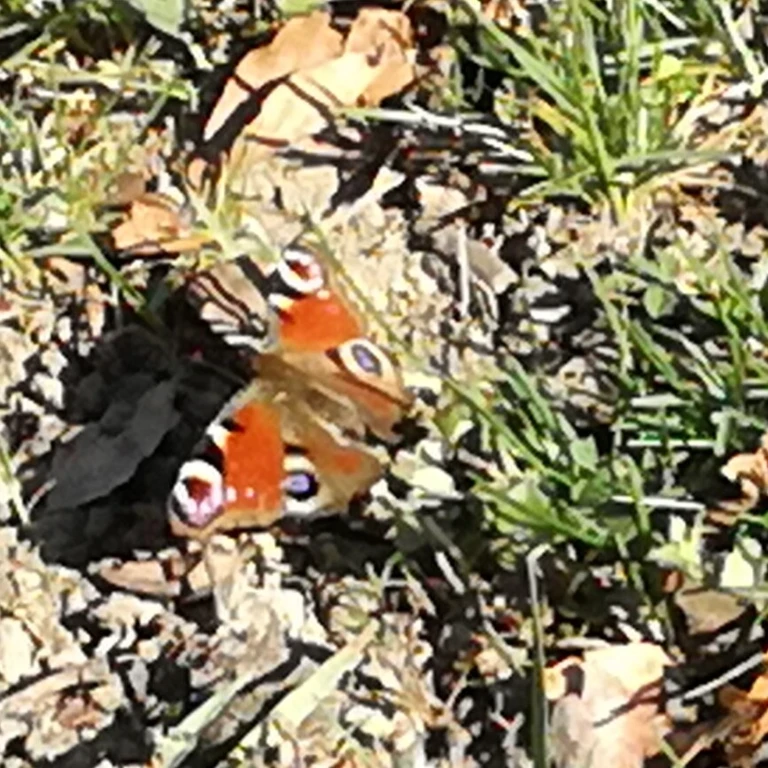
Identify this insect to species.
Aglais io
